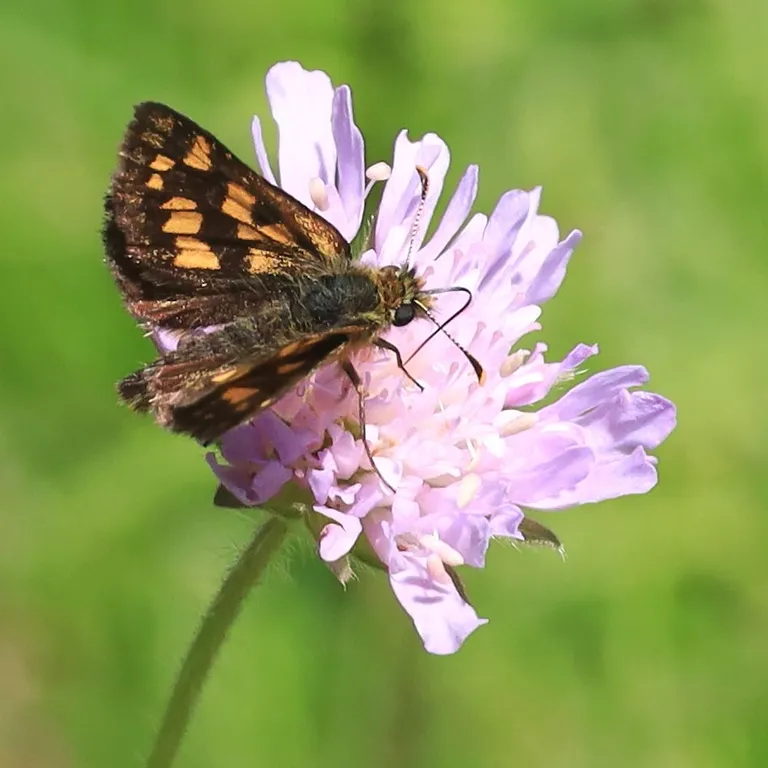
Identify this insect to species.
Carterocephalus palaemon
